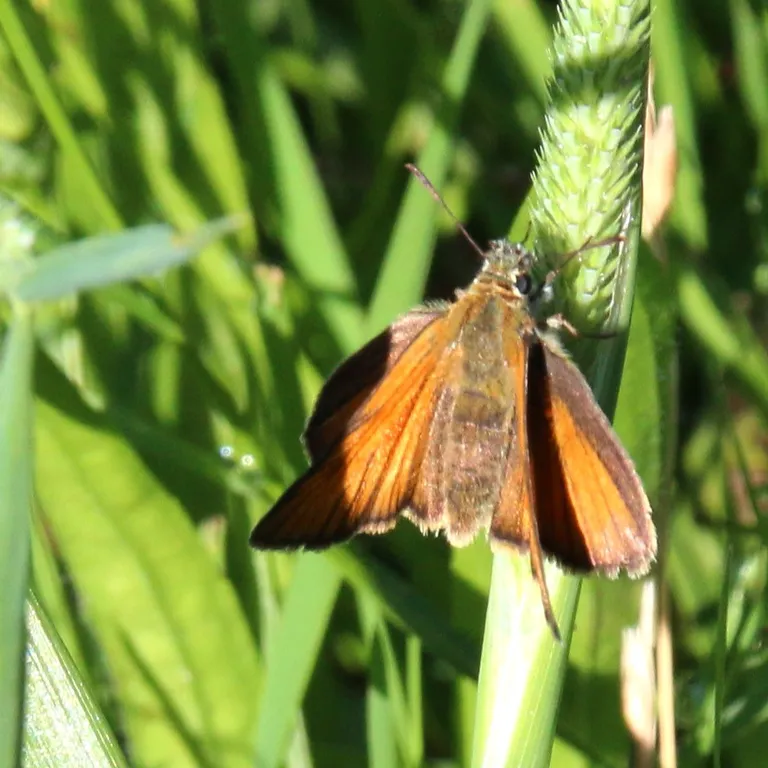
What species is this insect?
Thymelicus sylvestris
